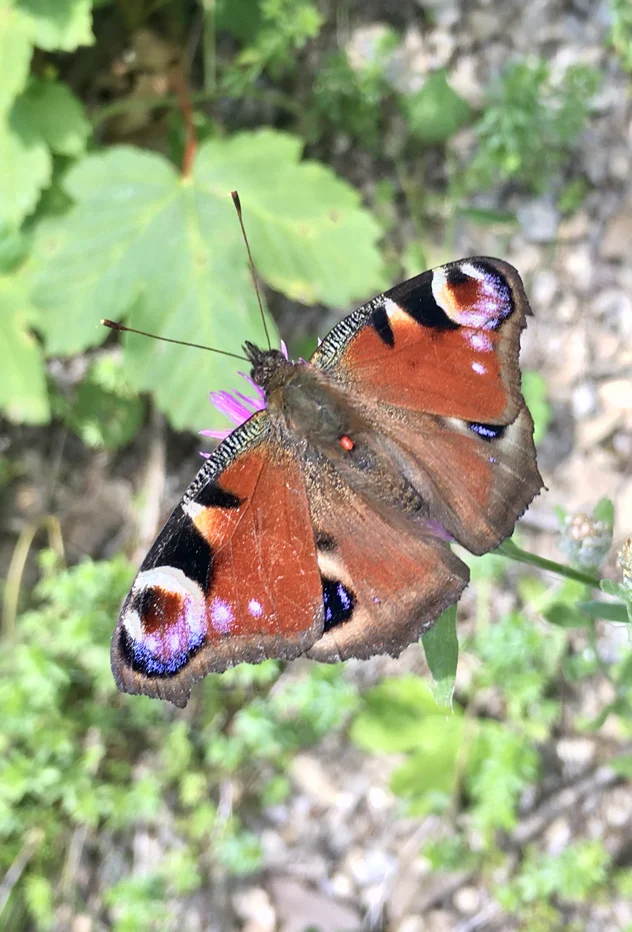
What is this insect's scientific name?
Aglais io
